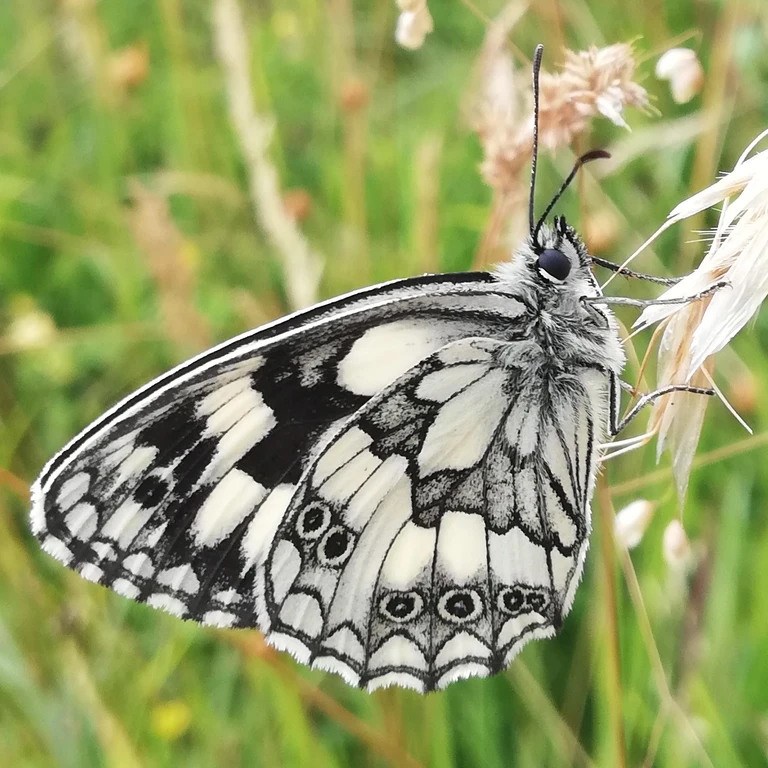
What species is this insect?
Melanargia galathea
